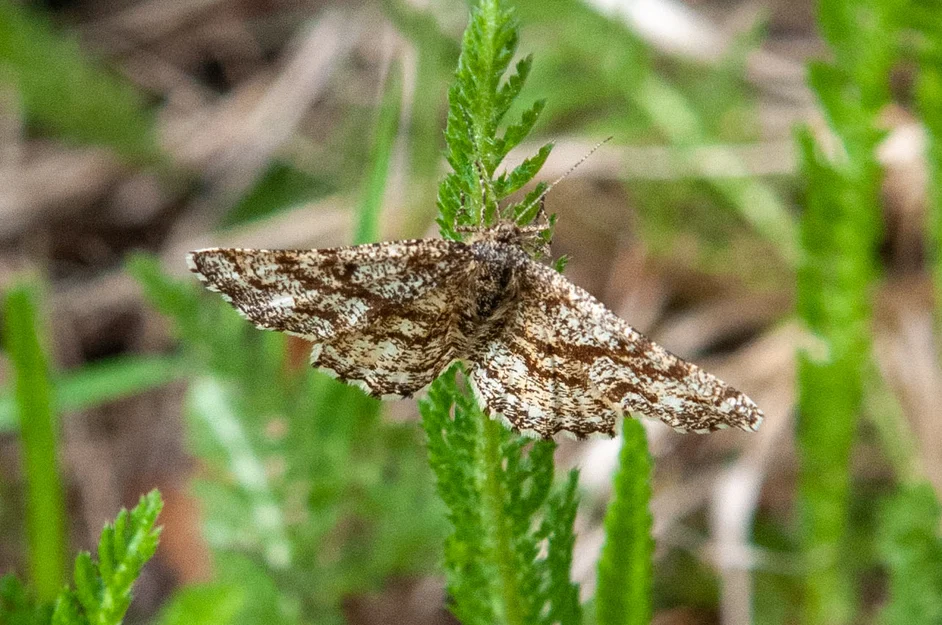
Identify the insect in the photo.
Ematurga atomaria
